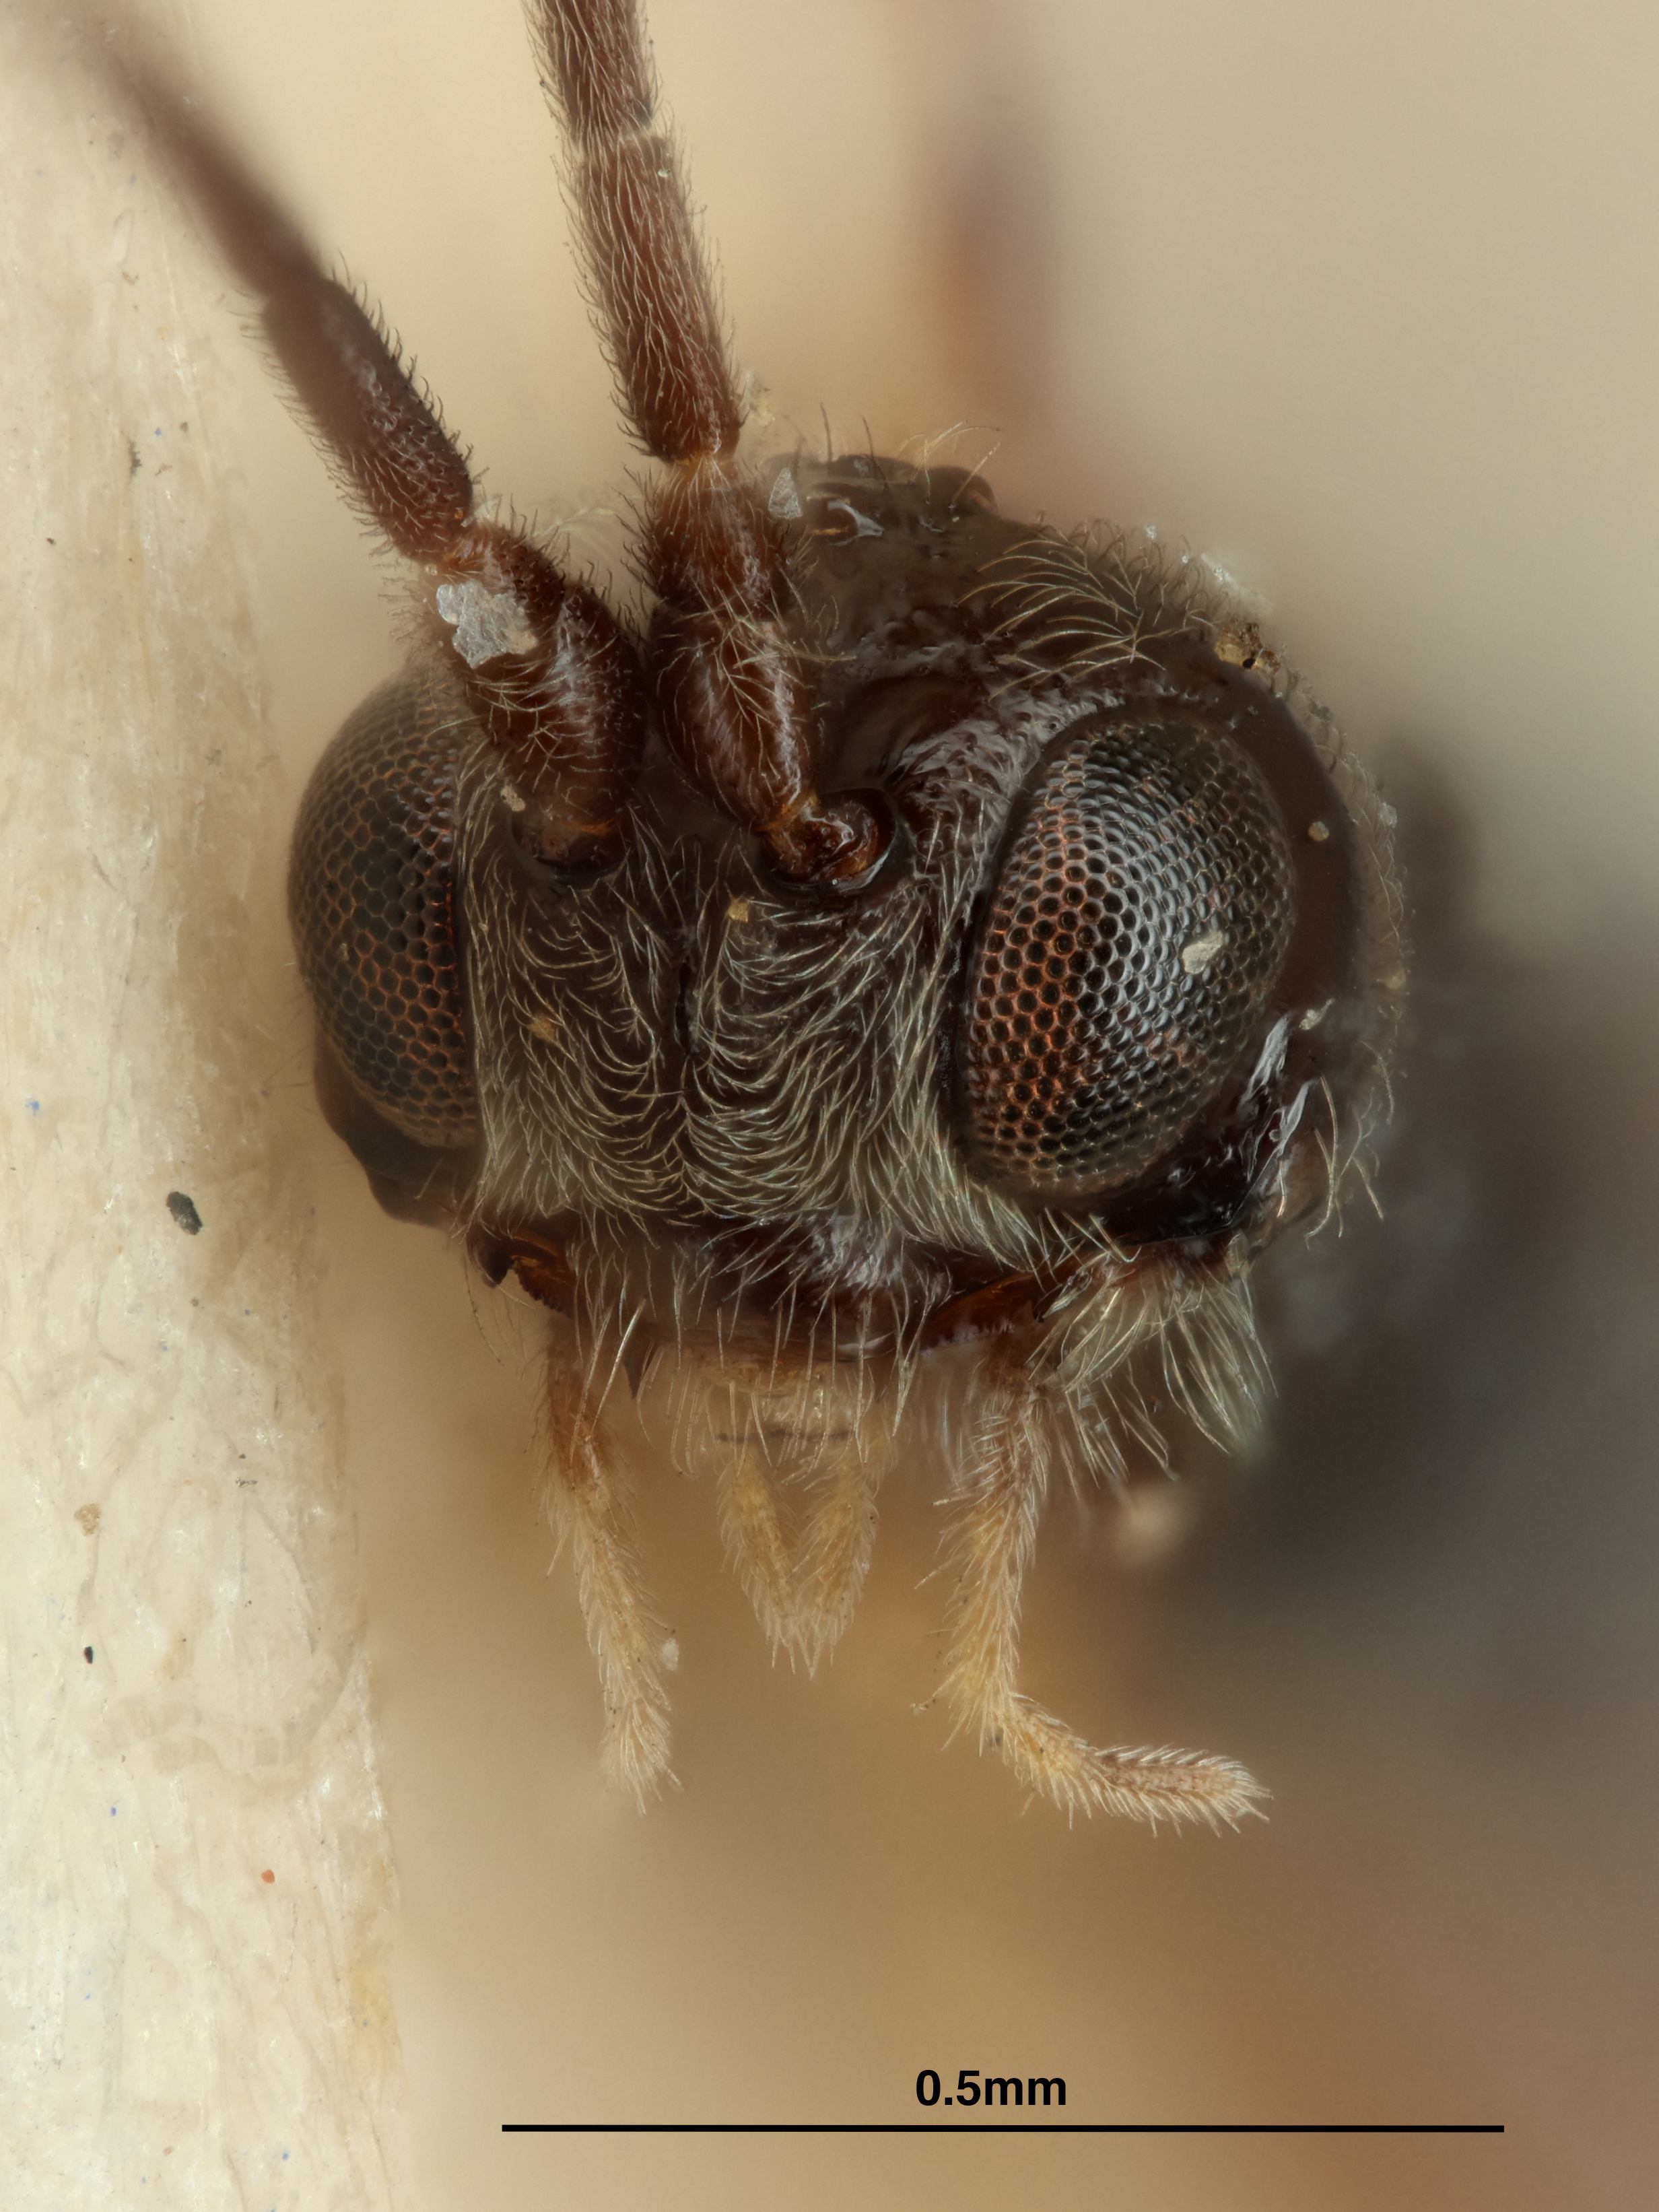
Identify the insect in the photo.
Chorebus scabrifossa
